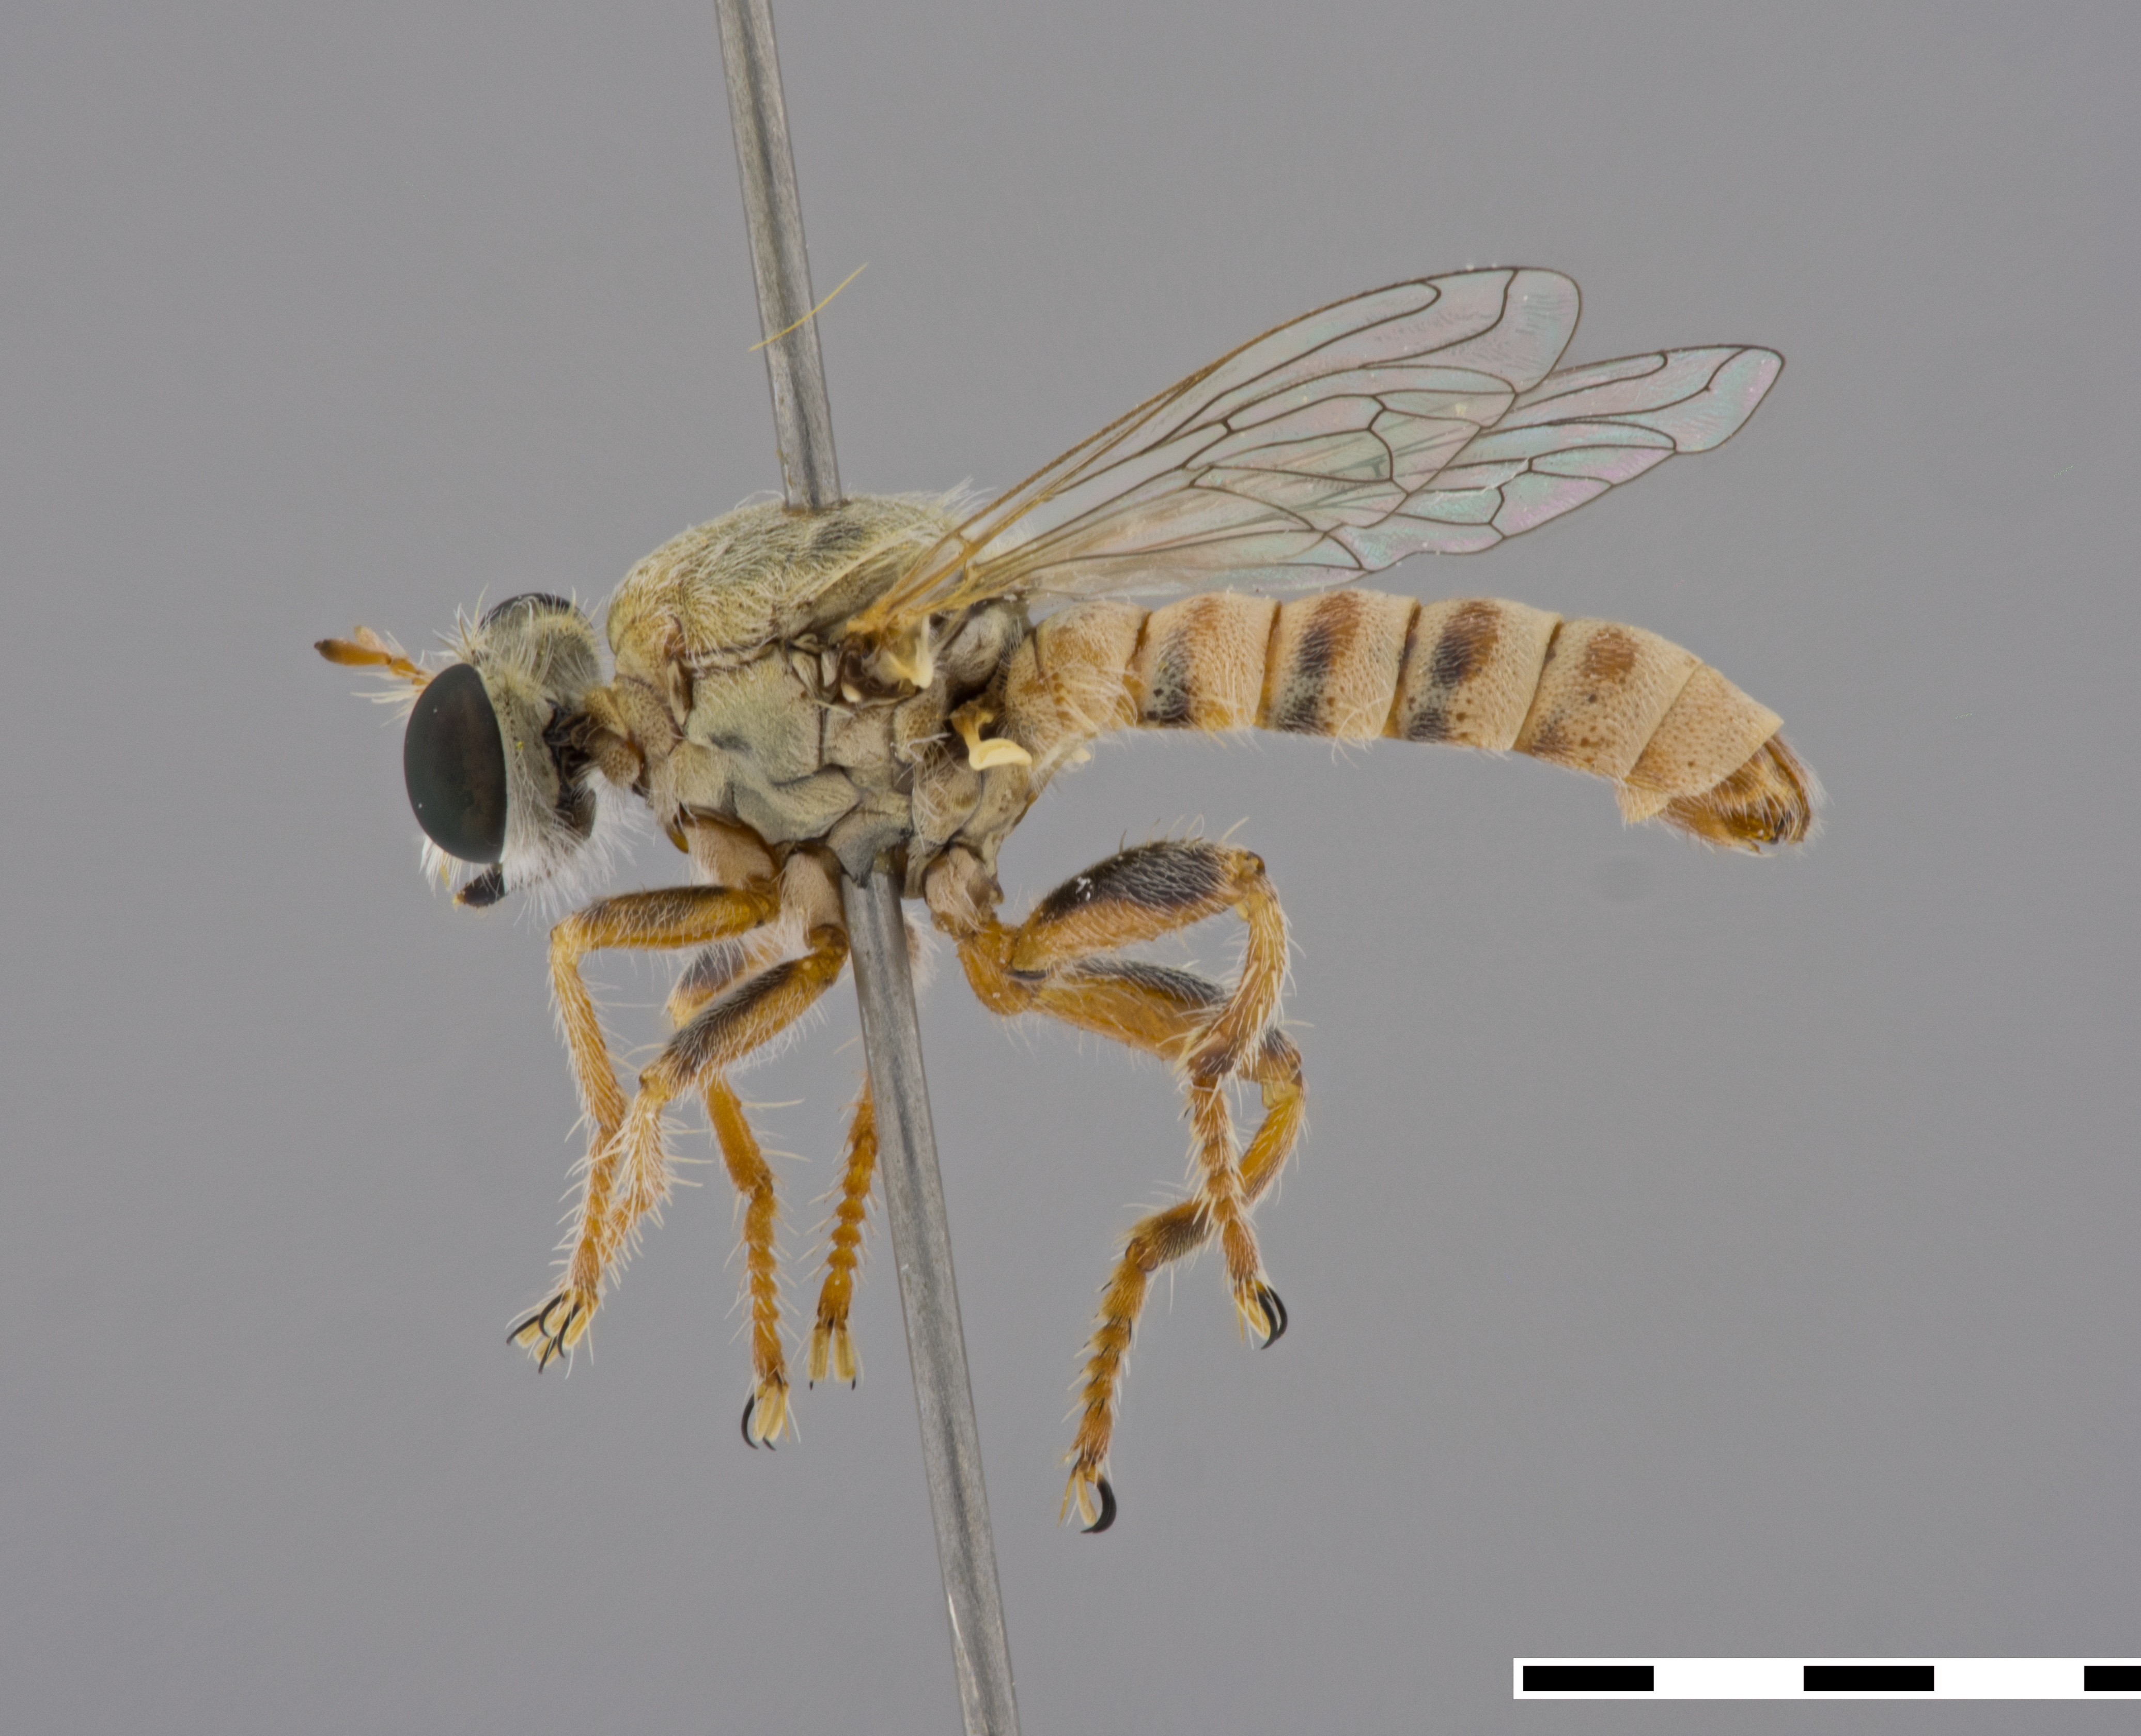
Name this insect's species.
Trichardis picta
